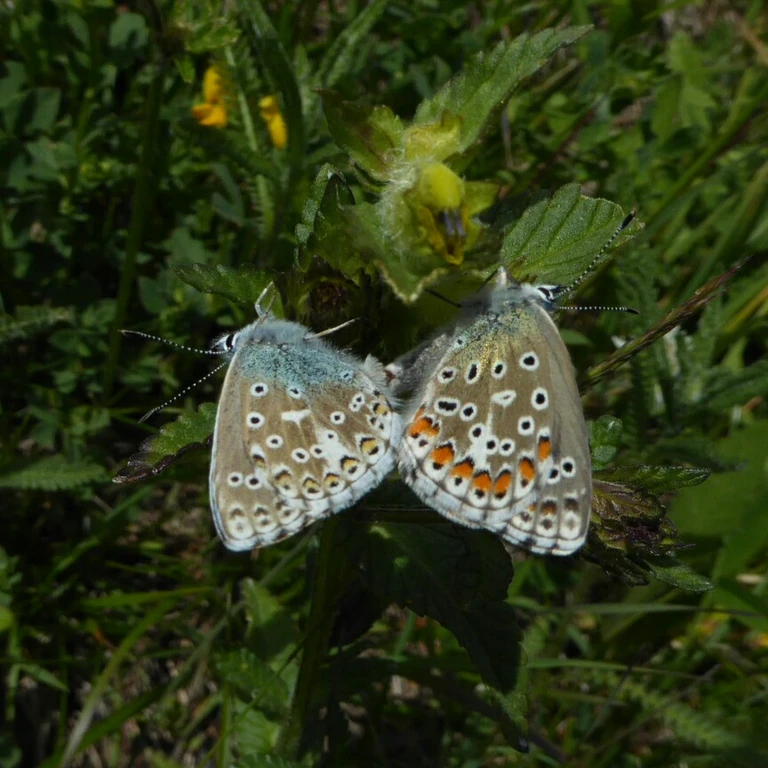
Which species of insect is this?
Lysandra bellargus
